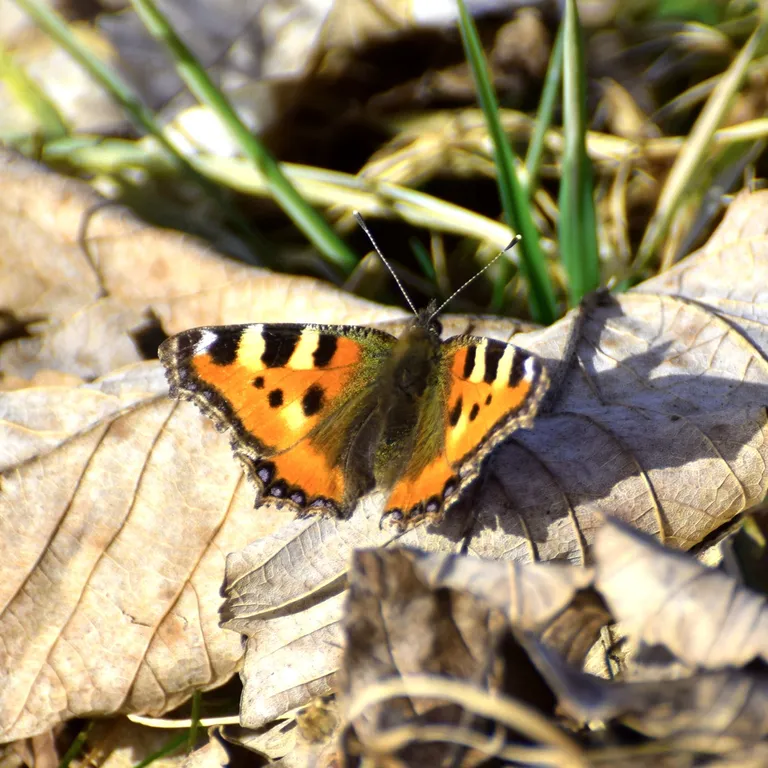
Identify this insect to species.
Aglais urticae
